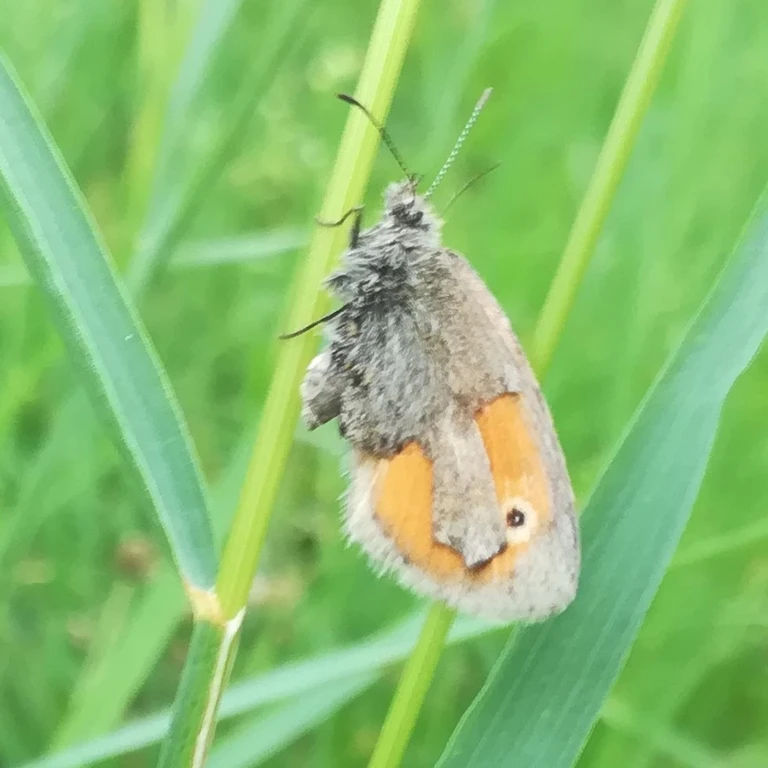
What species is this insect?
Coenonympha pamphilus
